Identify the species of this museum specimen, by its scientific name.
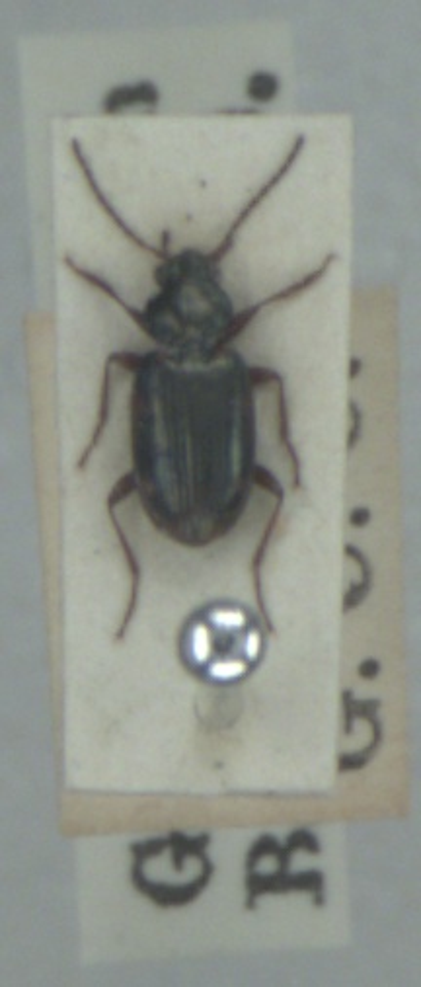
Bembidion varium
